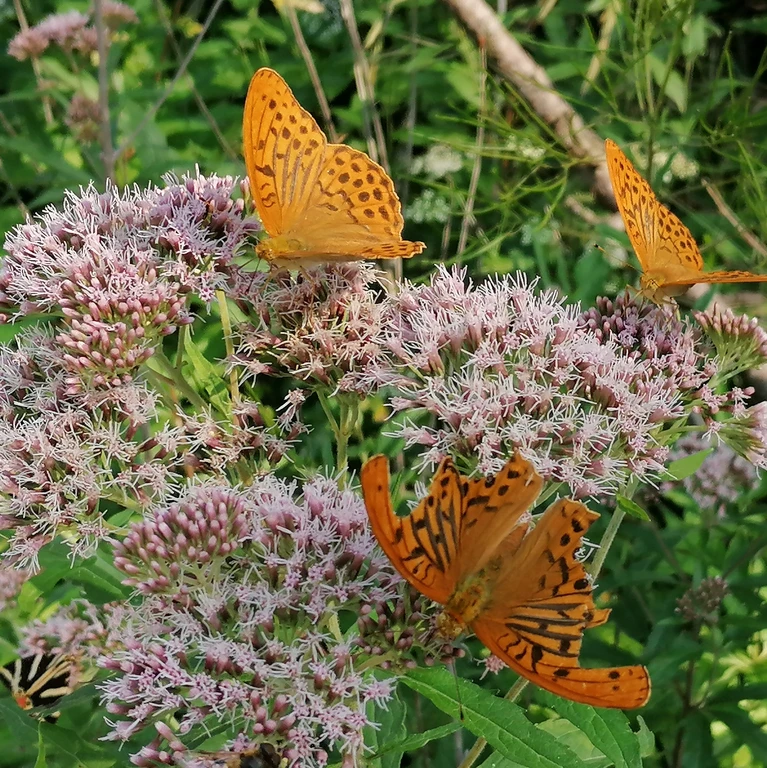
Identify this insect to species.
Argynnis paphia
